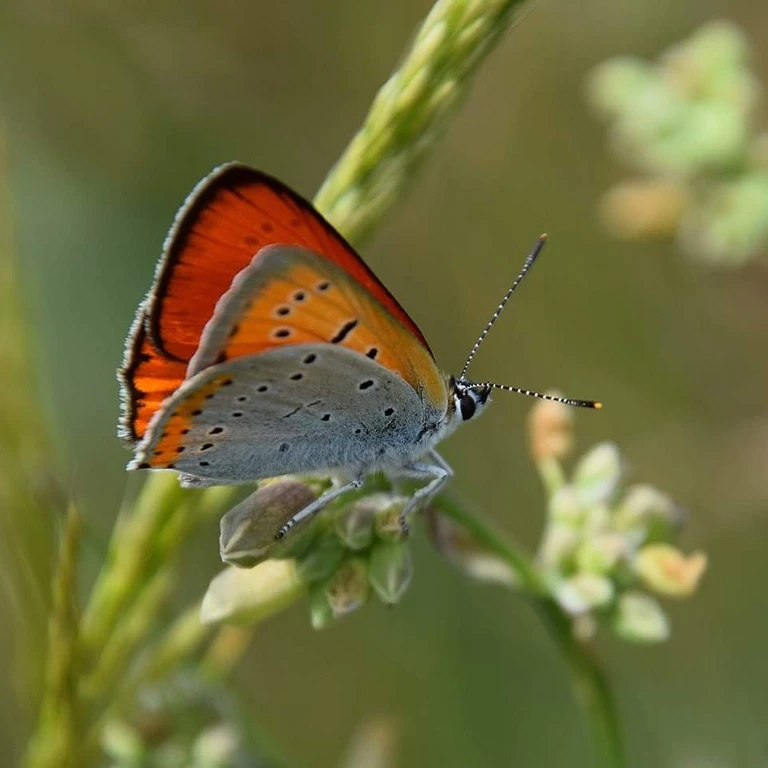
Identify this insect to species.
Lycaena dispar
